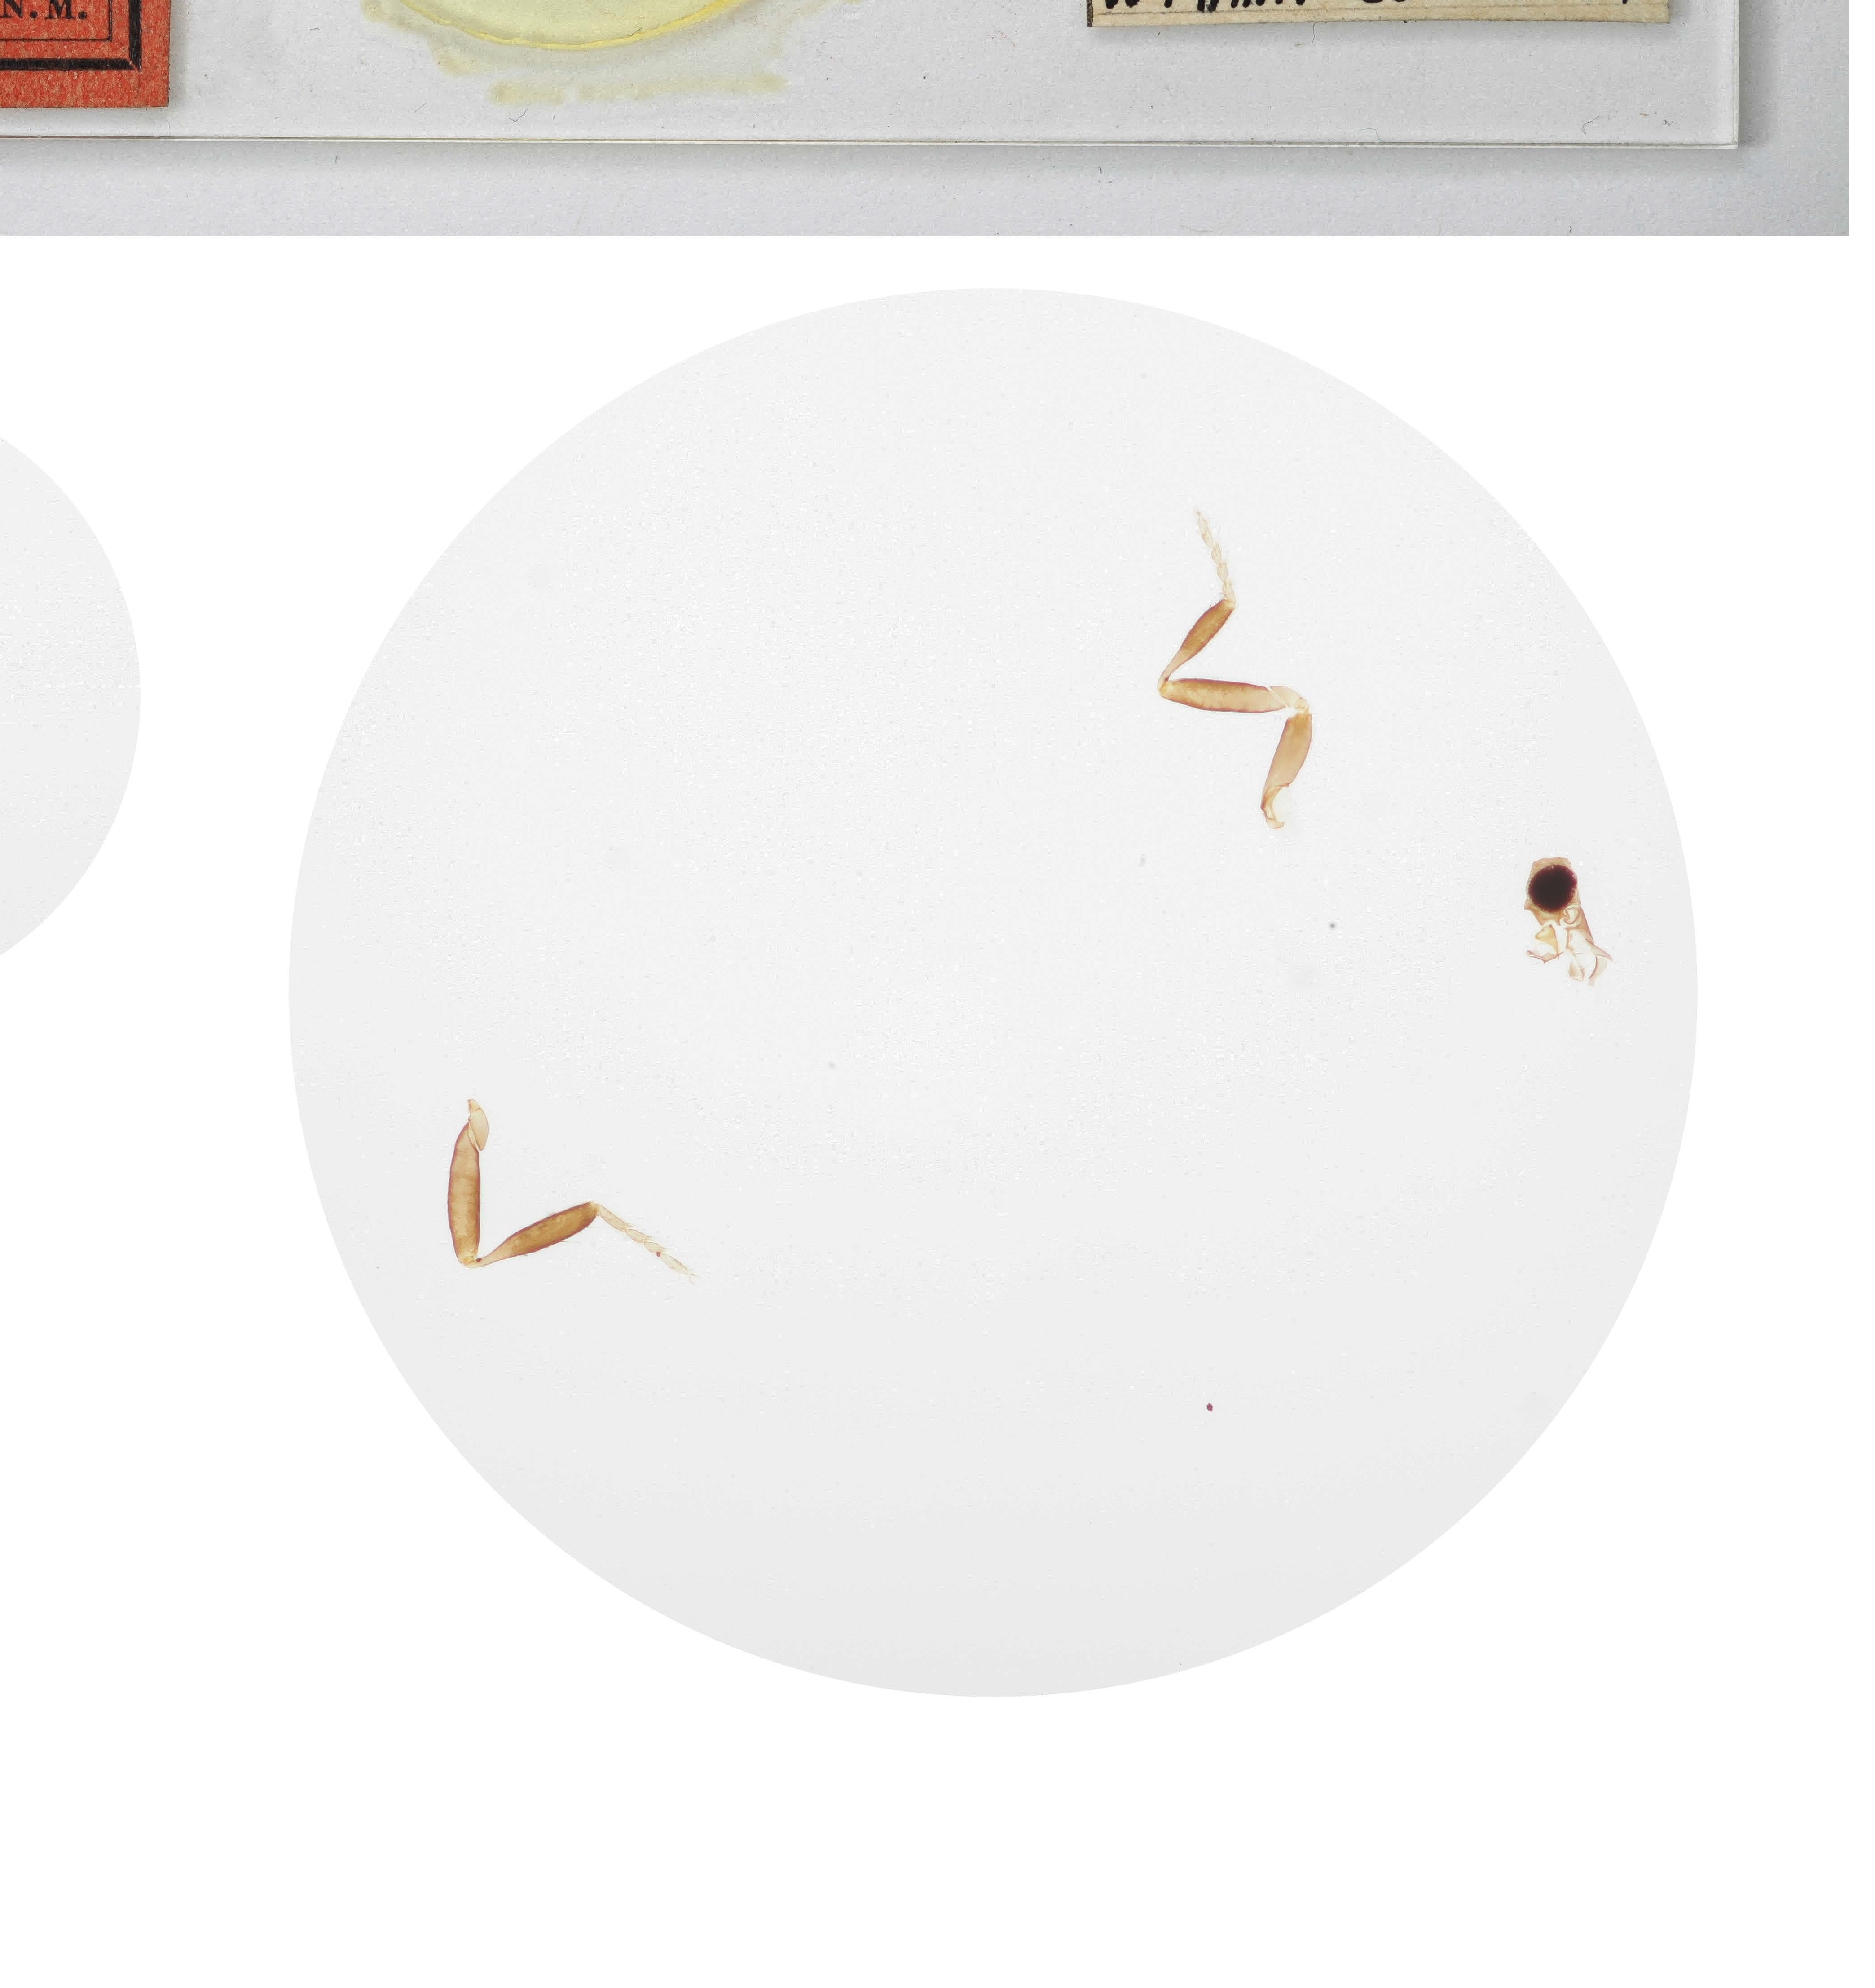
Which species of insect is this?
Spirachtha schioedtei
